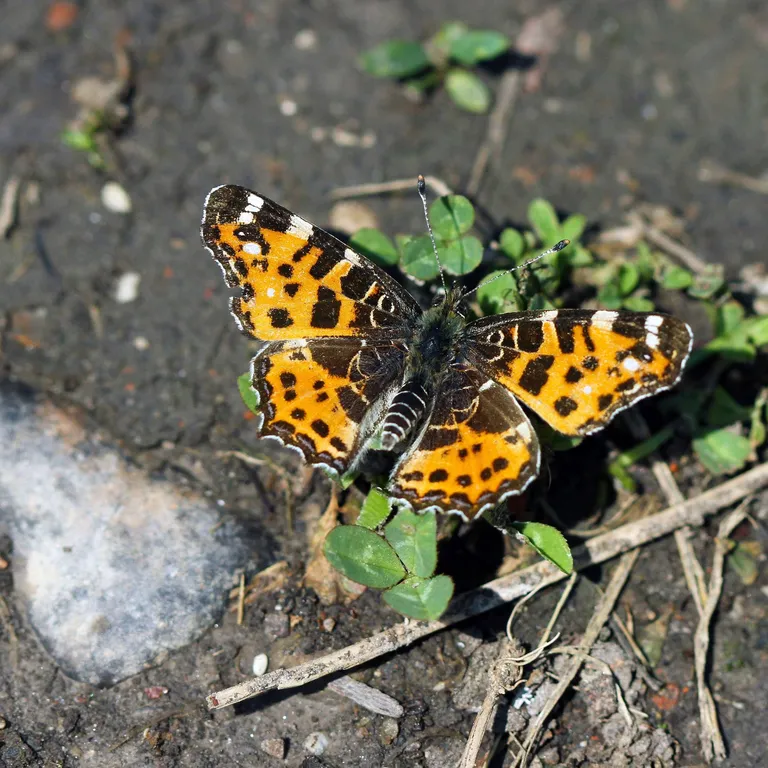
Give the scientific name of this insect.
Araschnia levana
